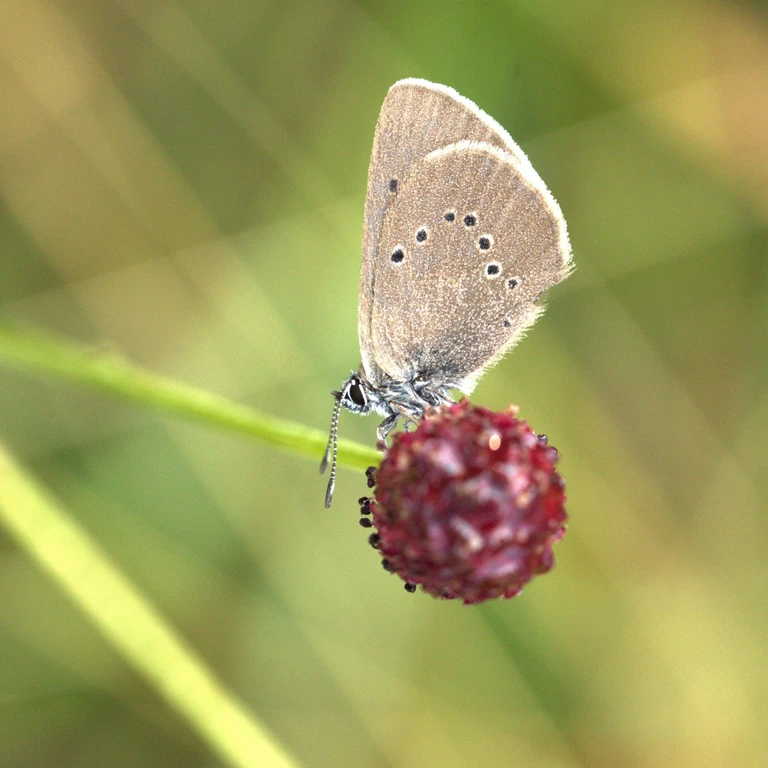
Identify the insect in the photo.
Phengaris nausithous (also Maculinea nausithous)
